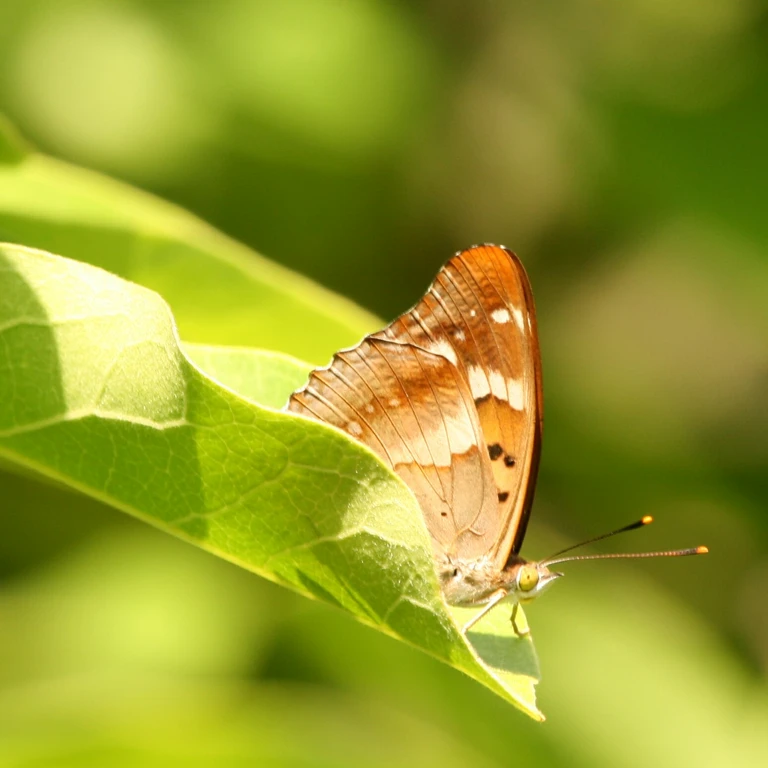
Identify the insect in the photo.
Apatura ilia
